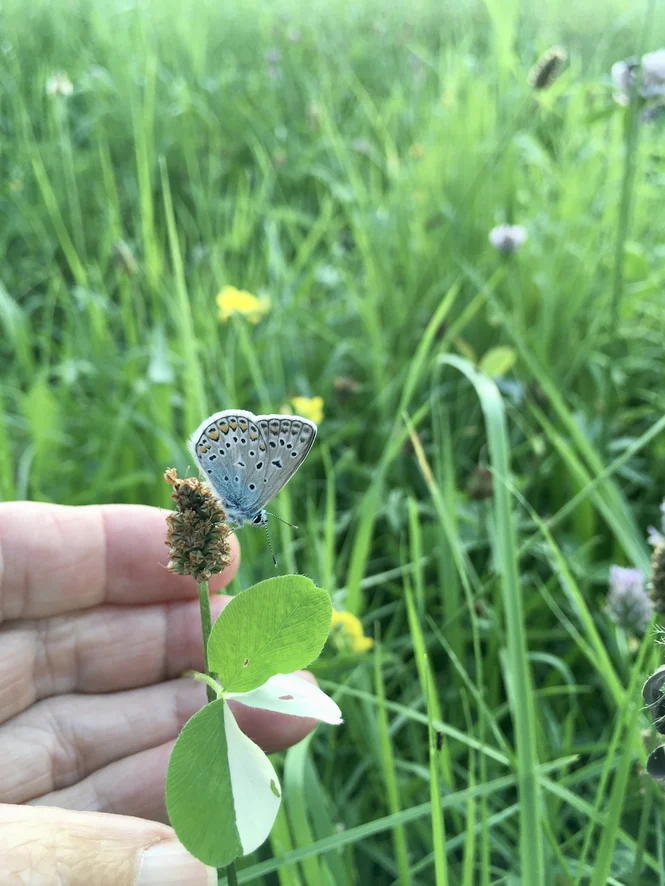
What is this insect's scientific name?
Polyommatus icarus
